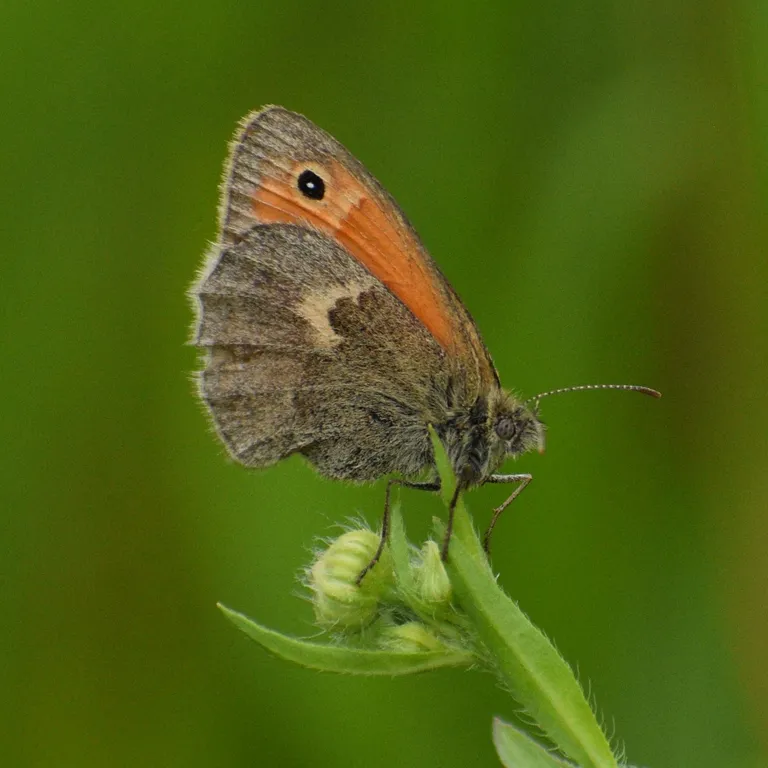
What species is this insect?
Coenonympha pamphilus
